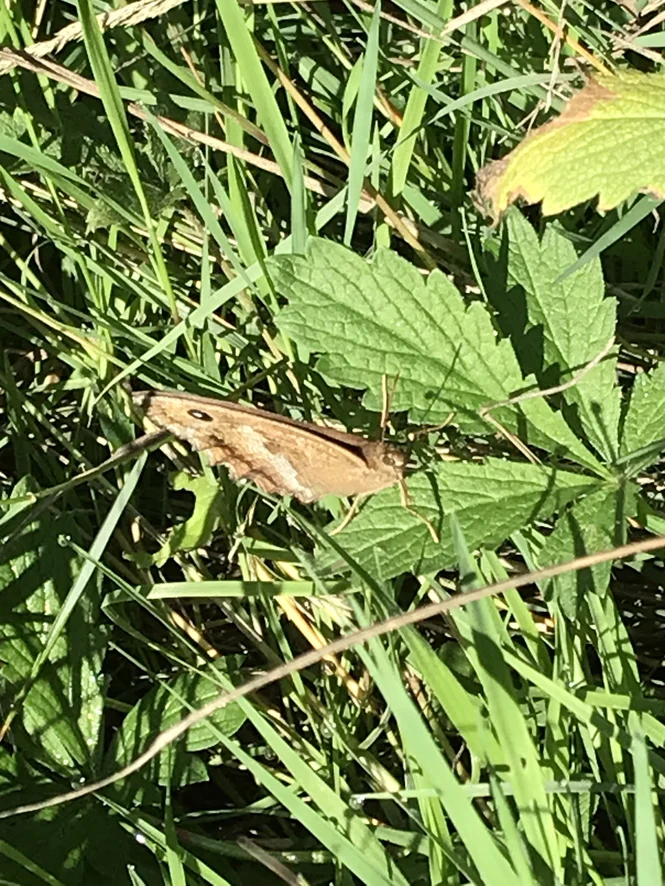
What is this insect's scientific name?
Minois dryas
